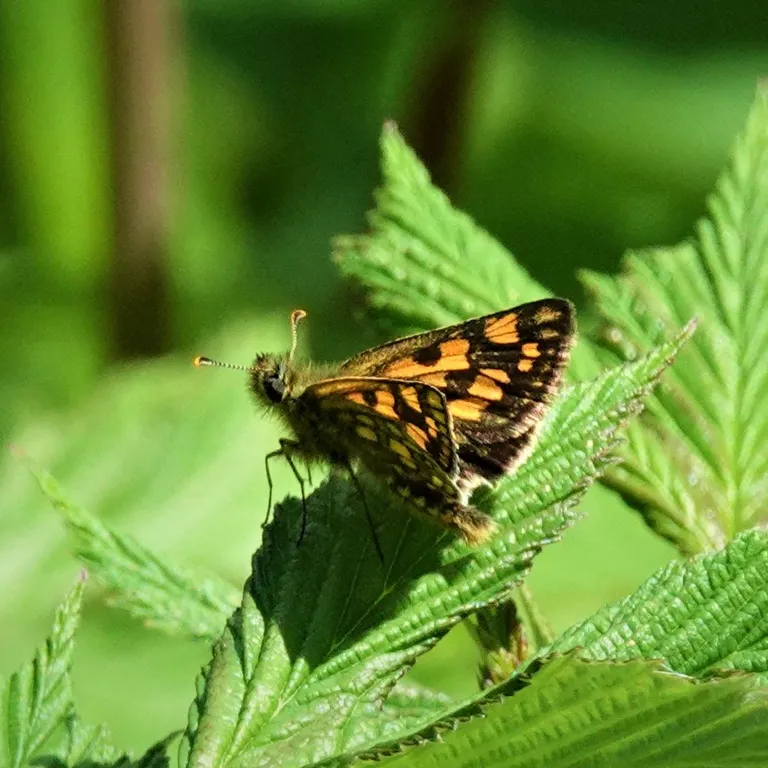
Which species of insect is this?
Carterocephalus palaemon
